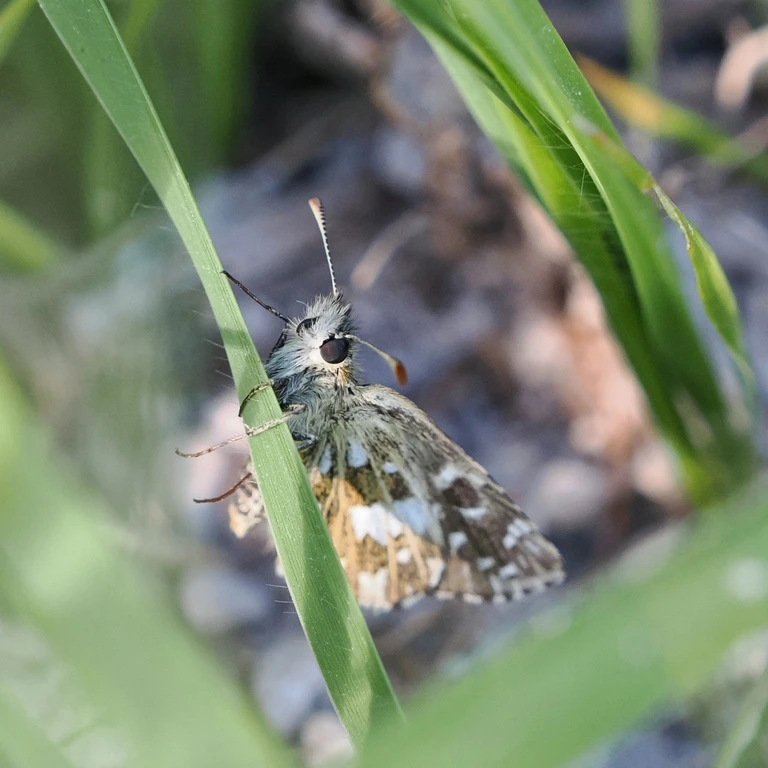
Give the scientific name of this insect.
Pyrgus malvae
